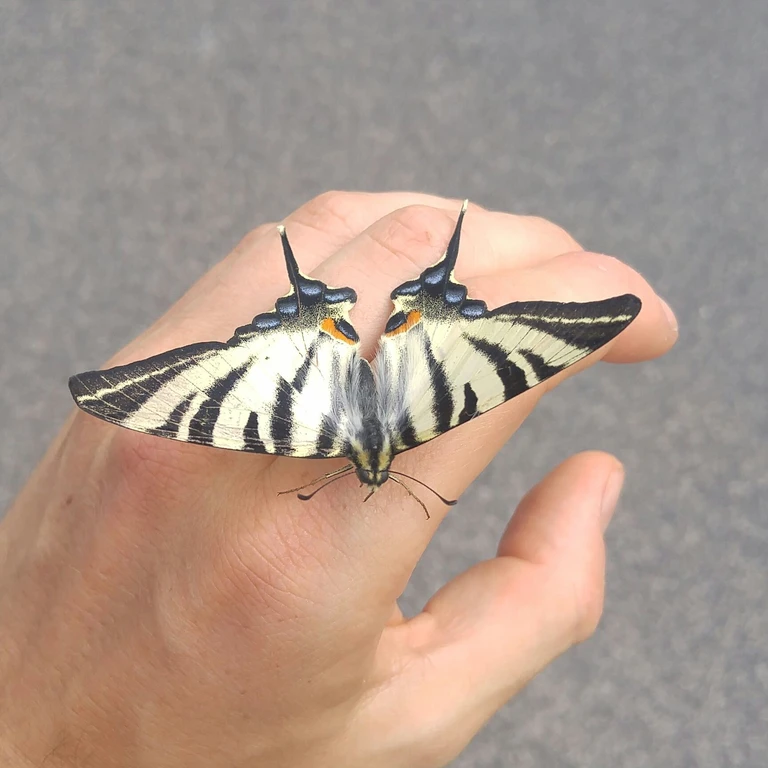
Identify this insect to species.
Iphiclides podalirius
